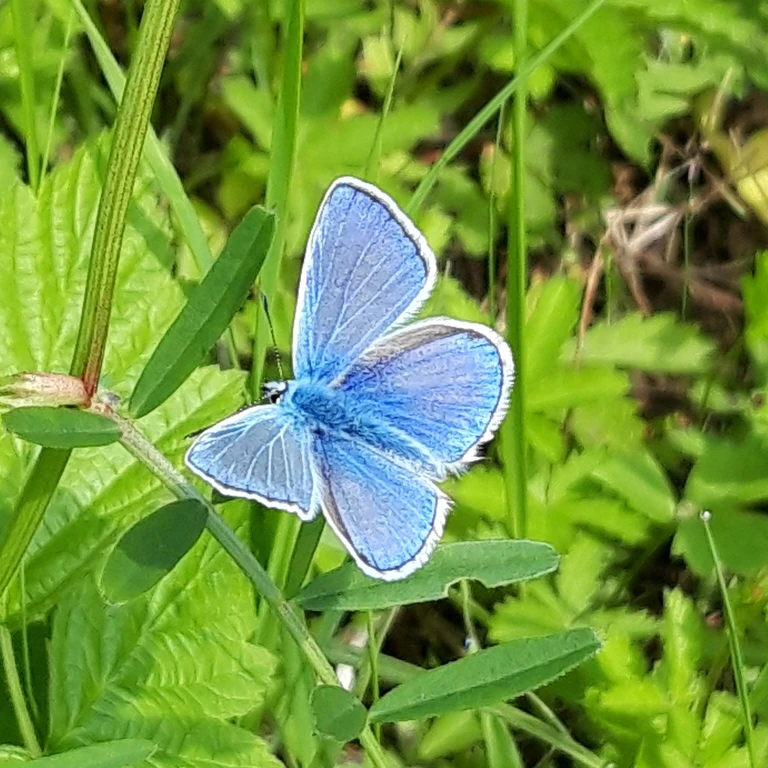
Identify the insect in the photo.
Polyommatus icarus
